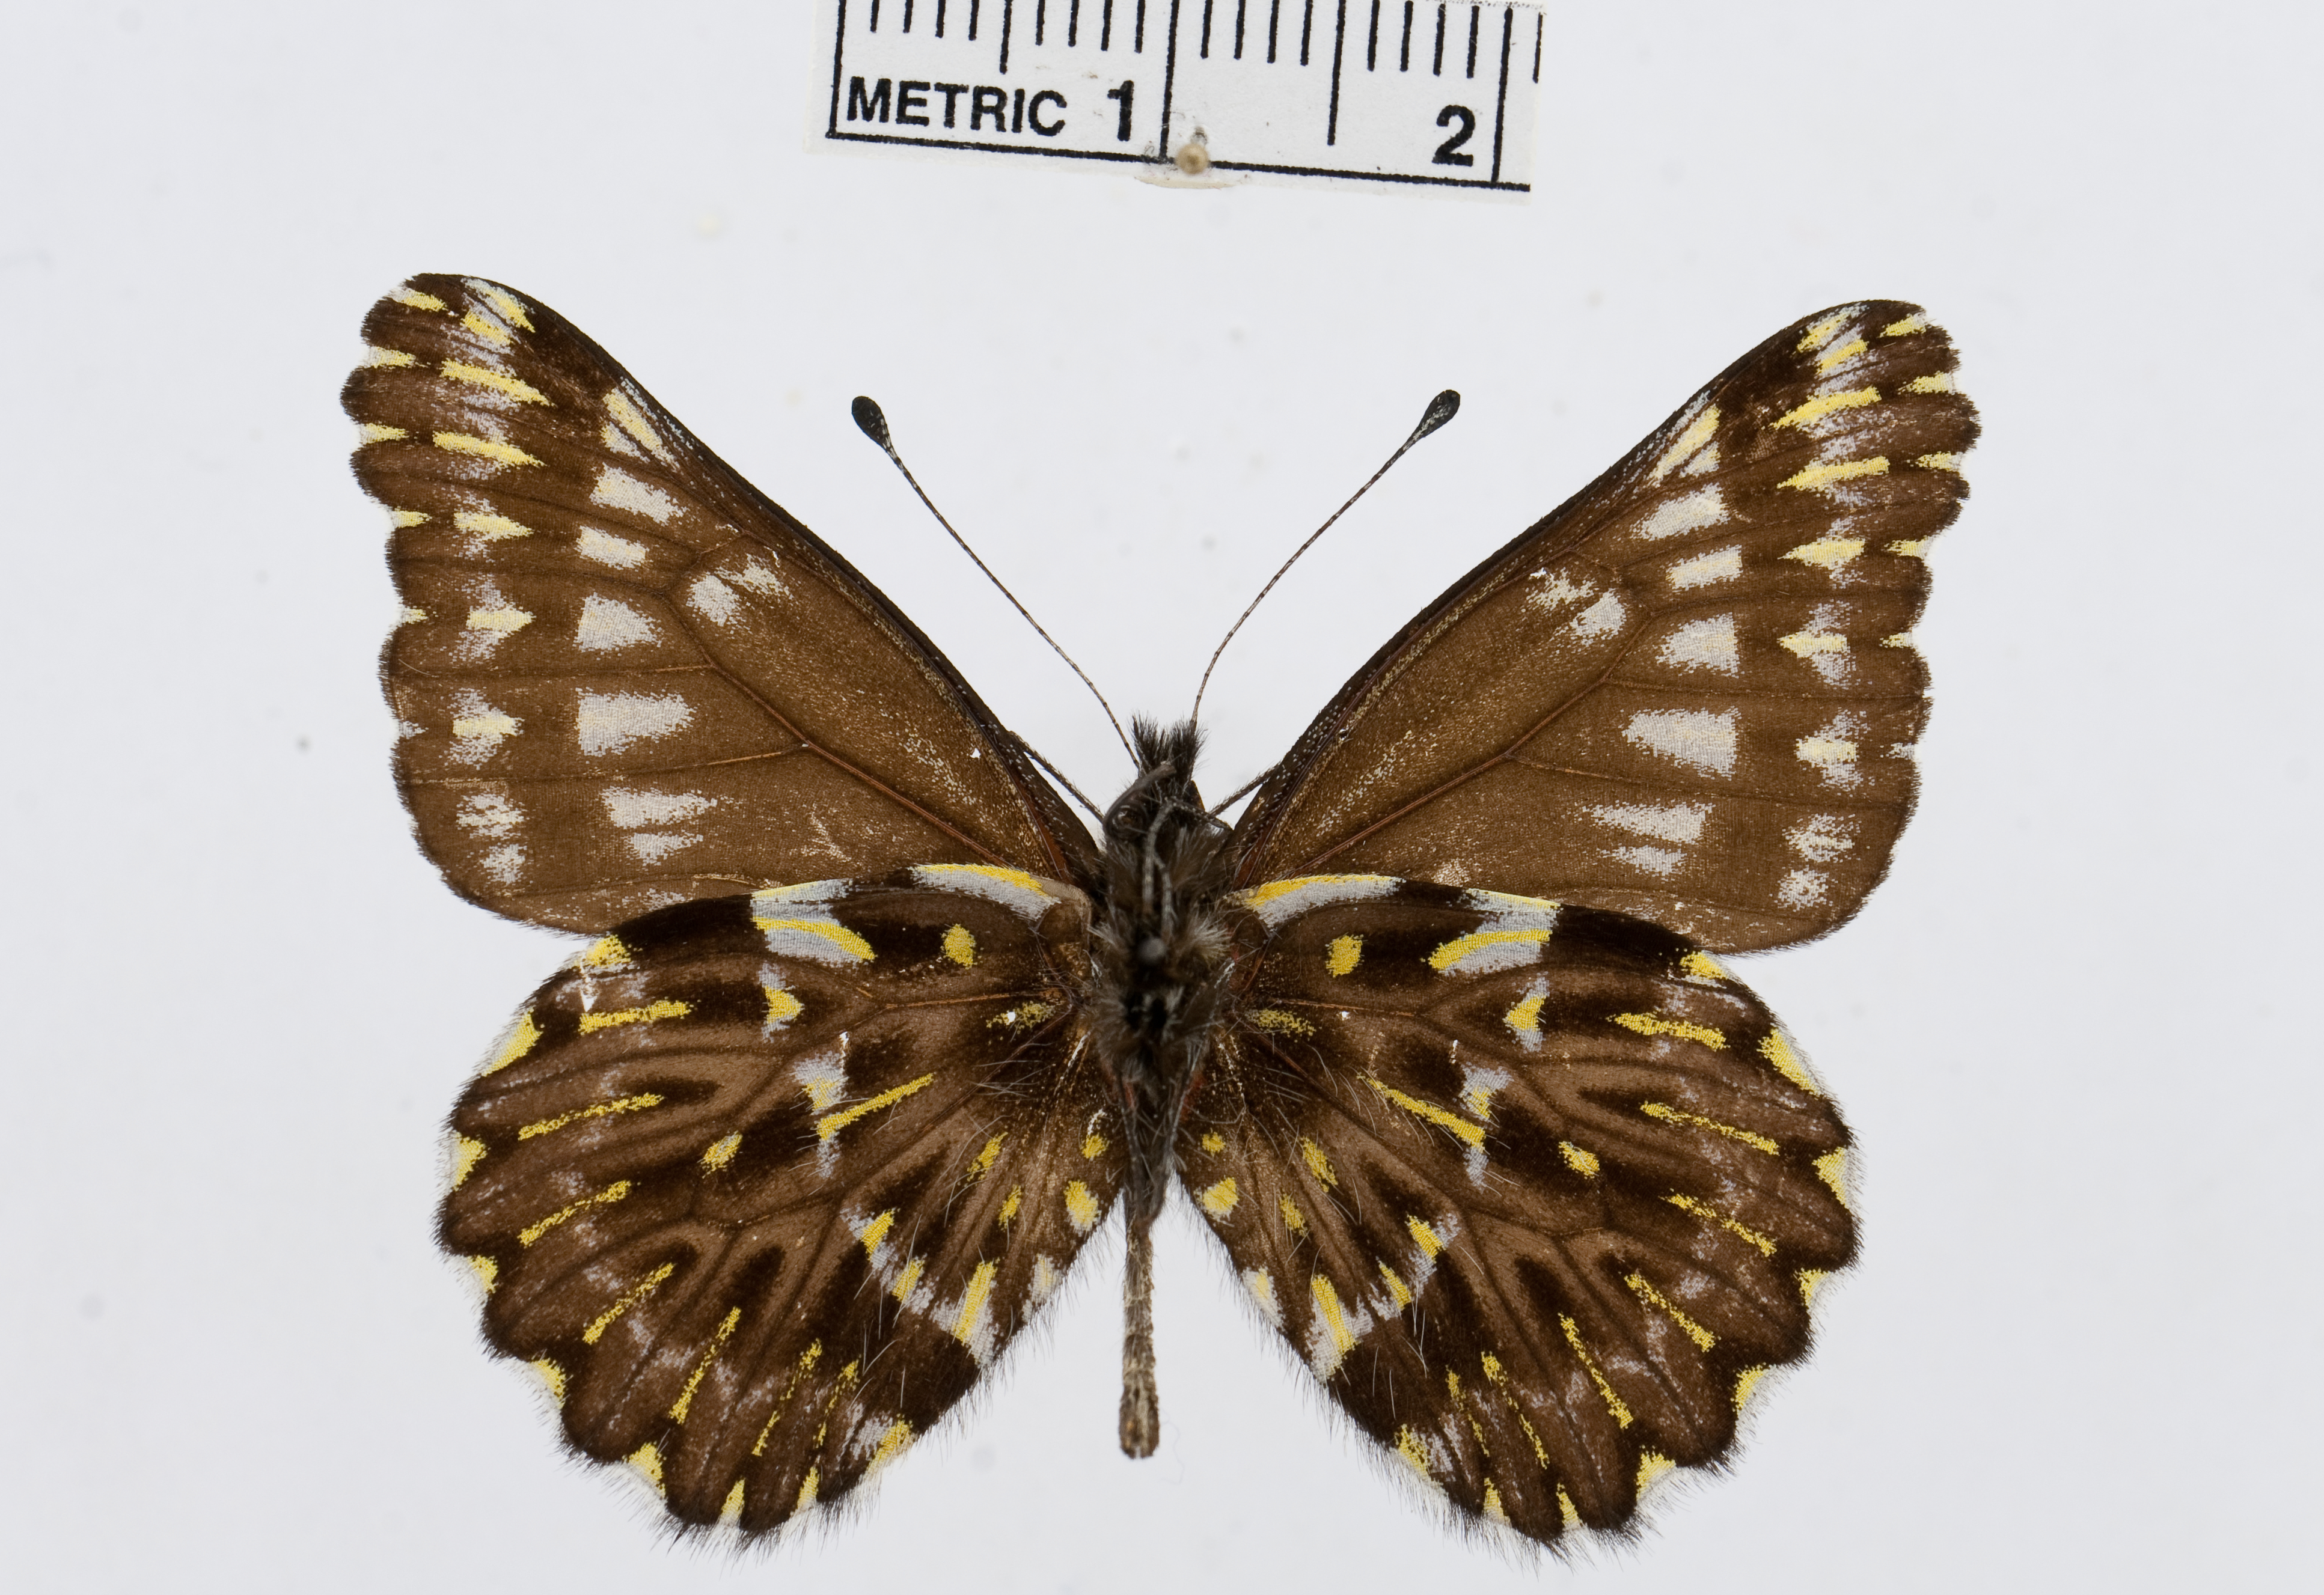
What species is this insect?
Catasticta cinerea
